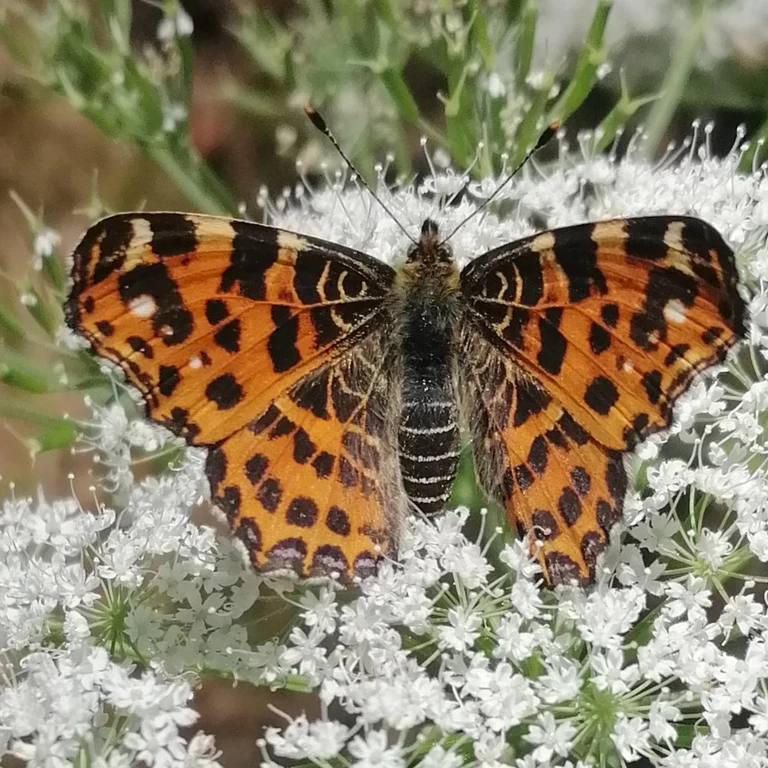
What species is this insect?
Araschnia levana
